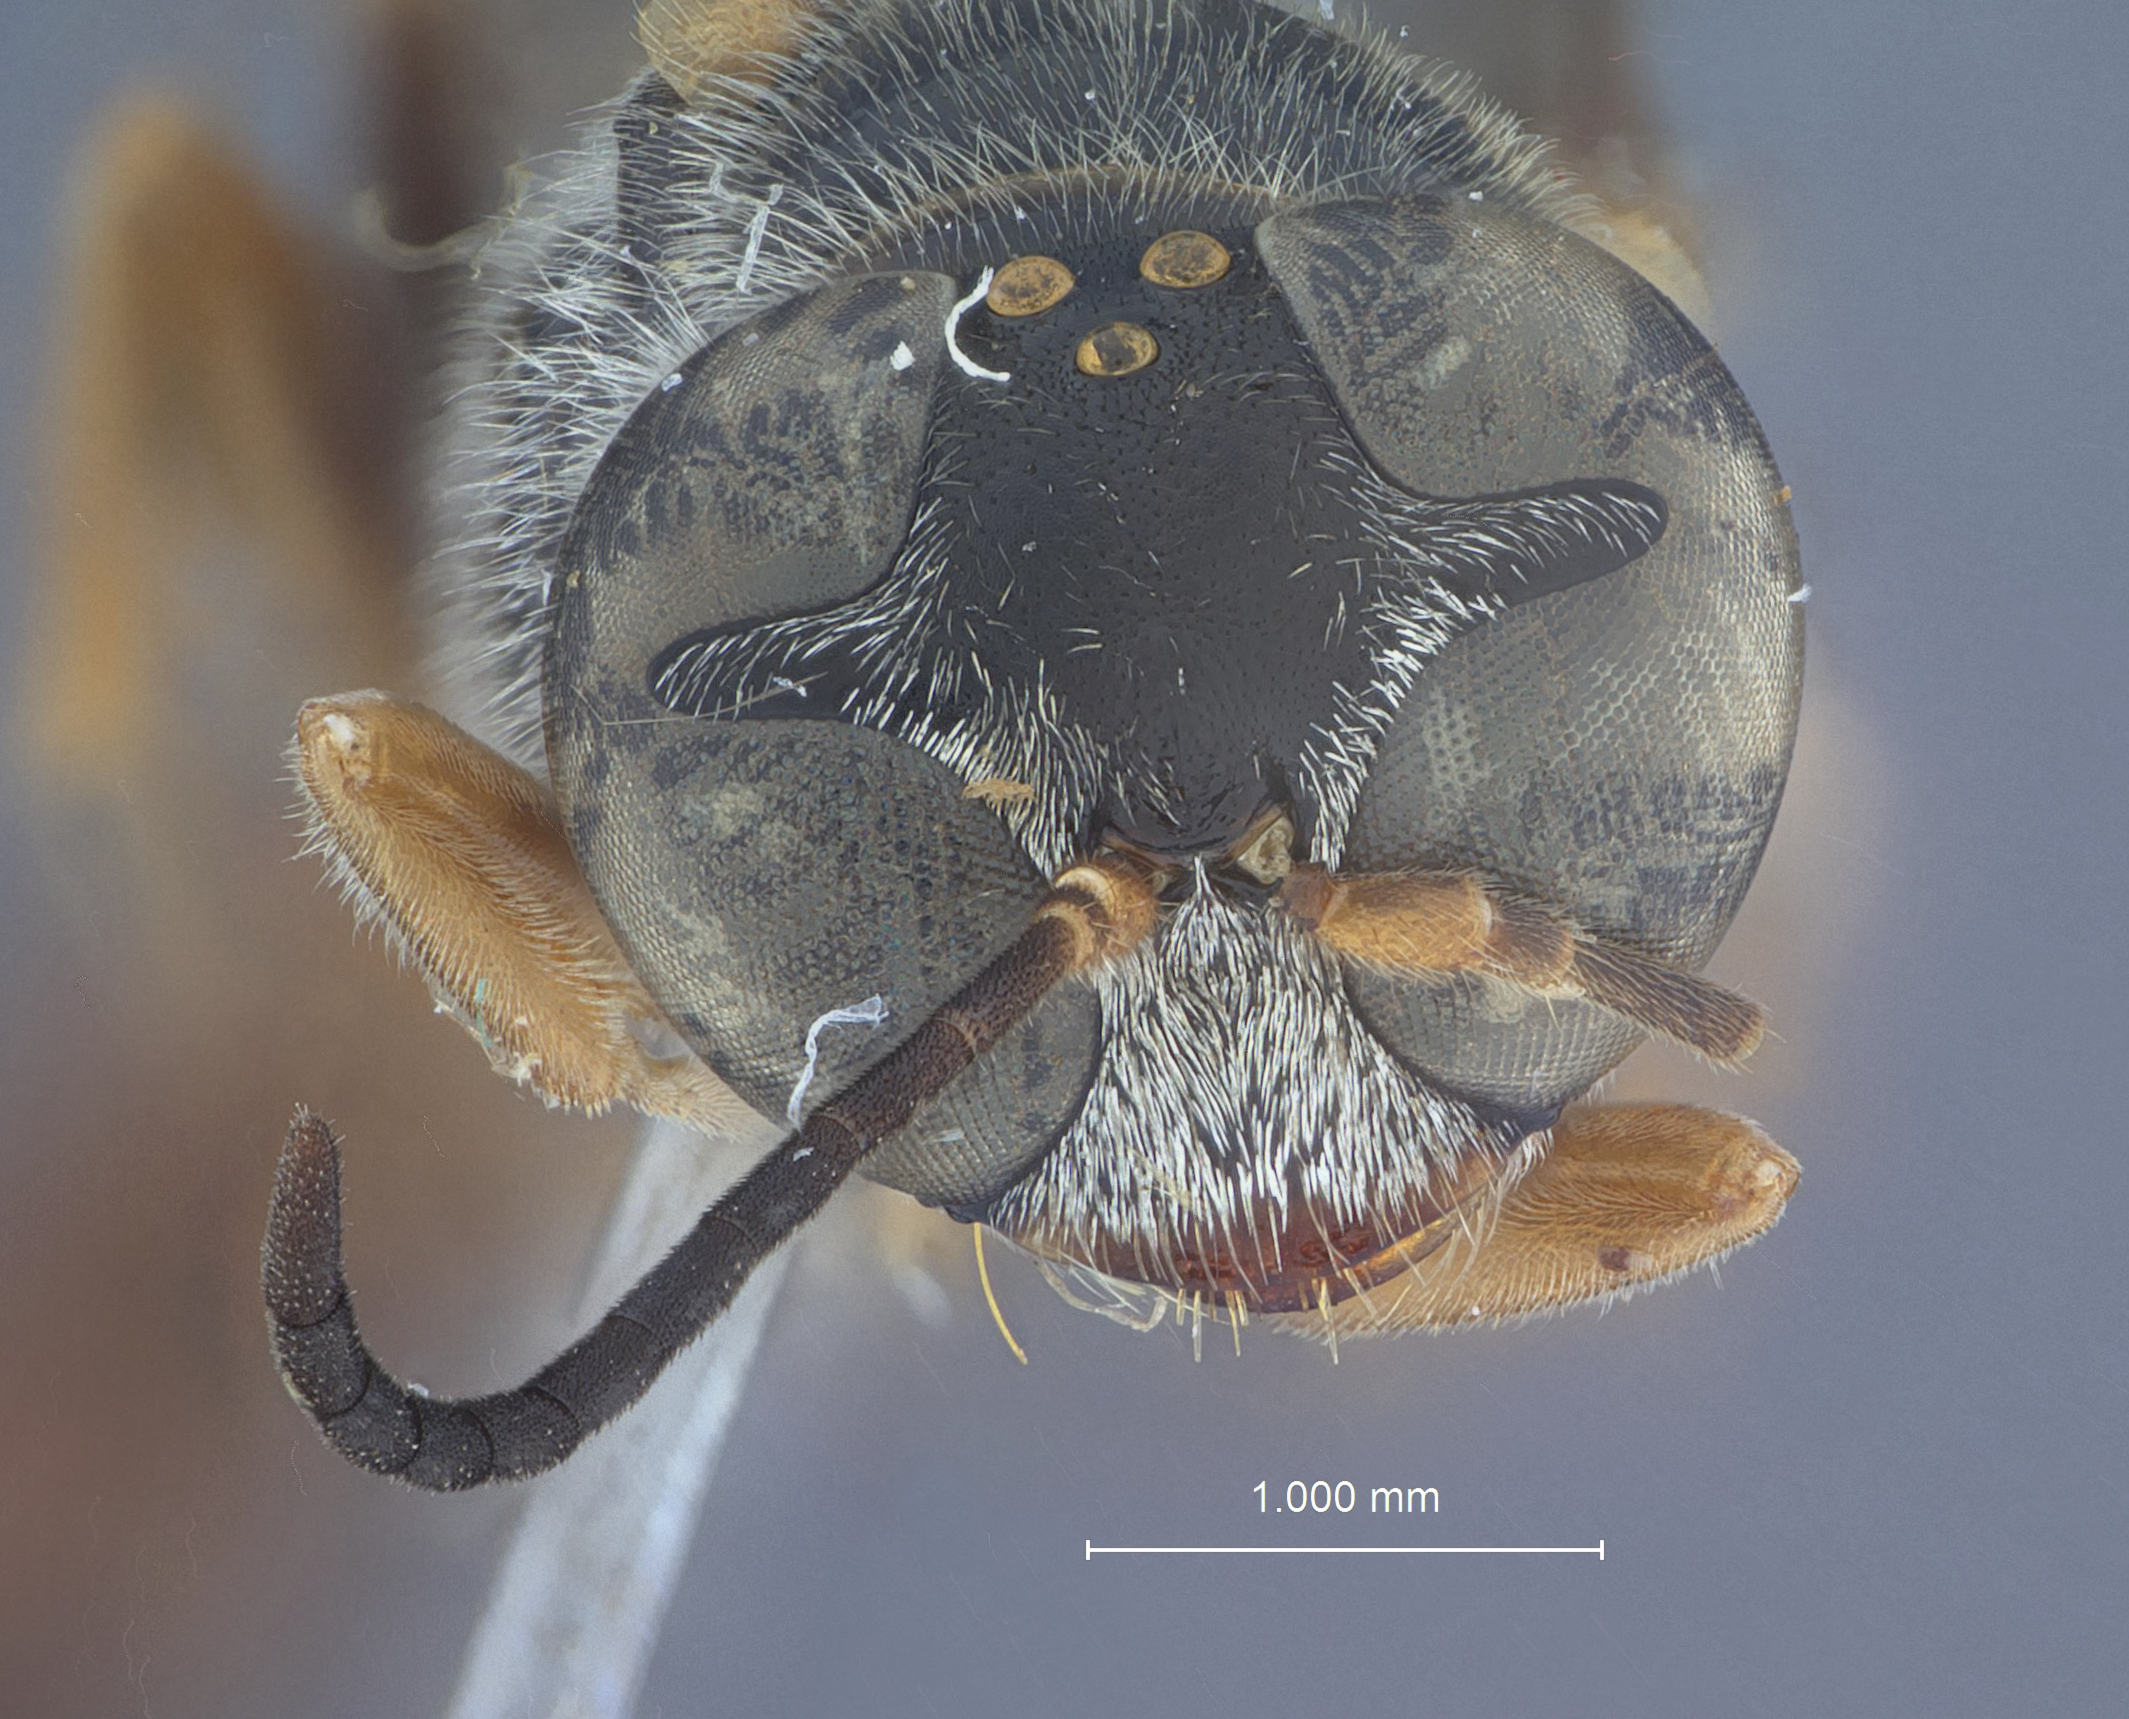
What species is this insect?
Trypoxylon kandyianum
